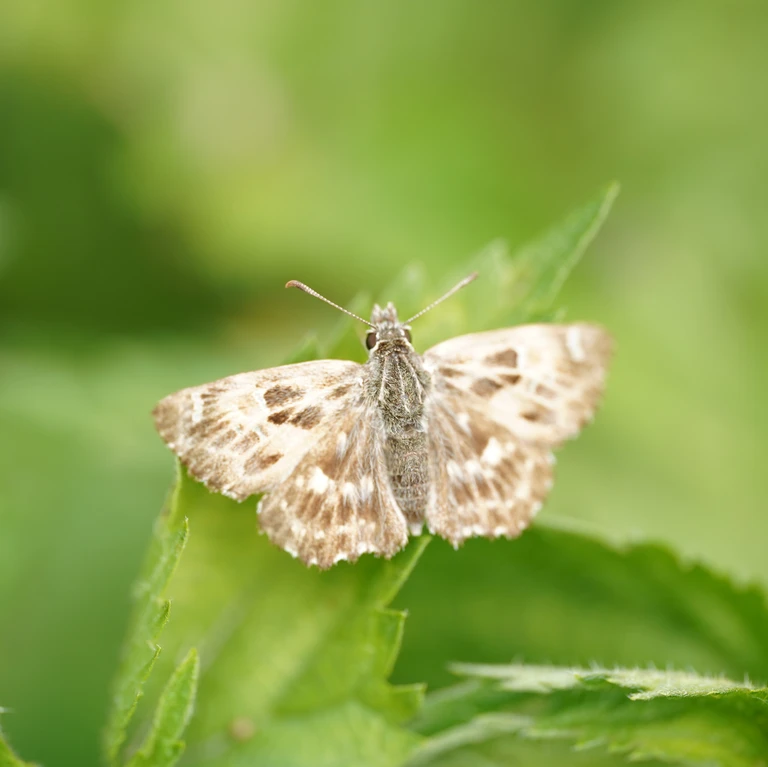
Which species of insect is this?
Carcharodus alceae
